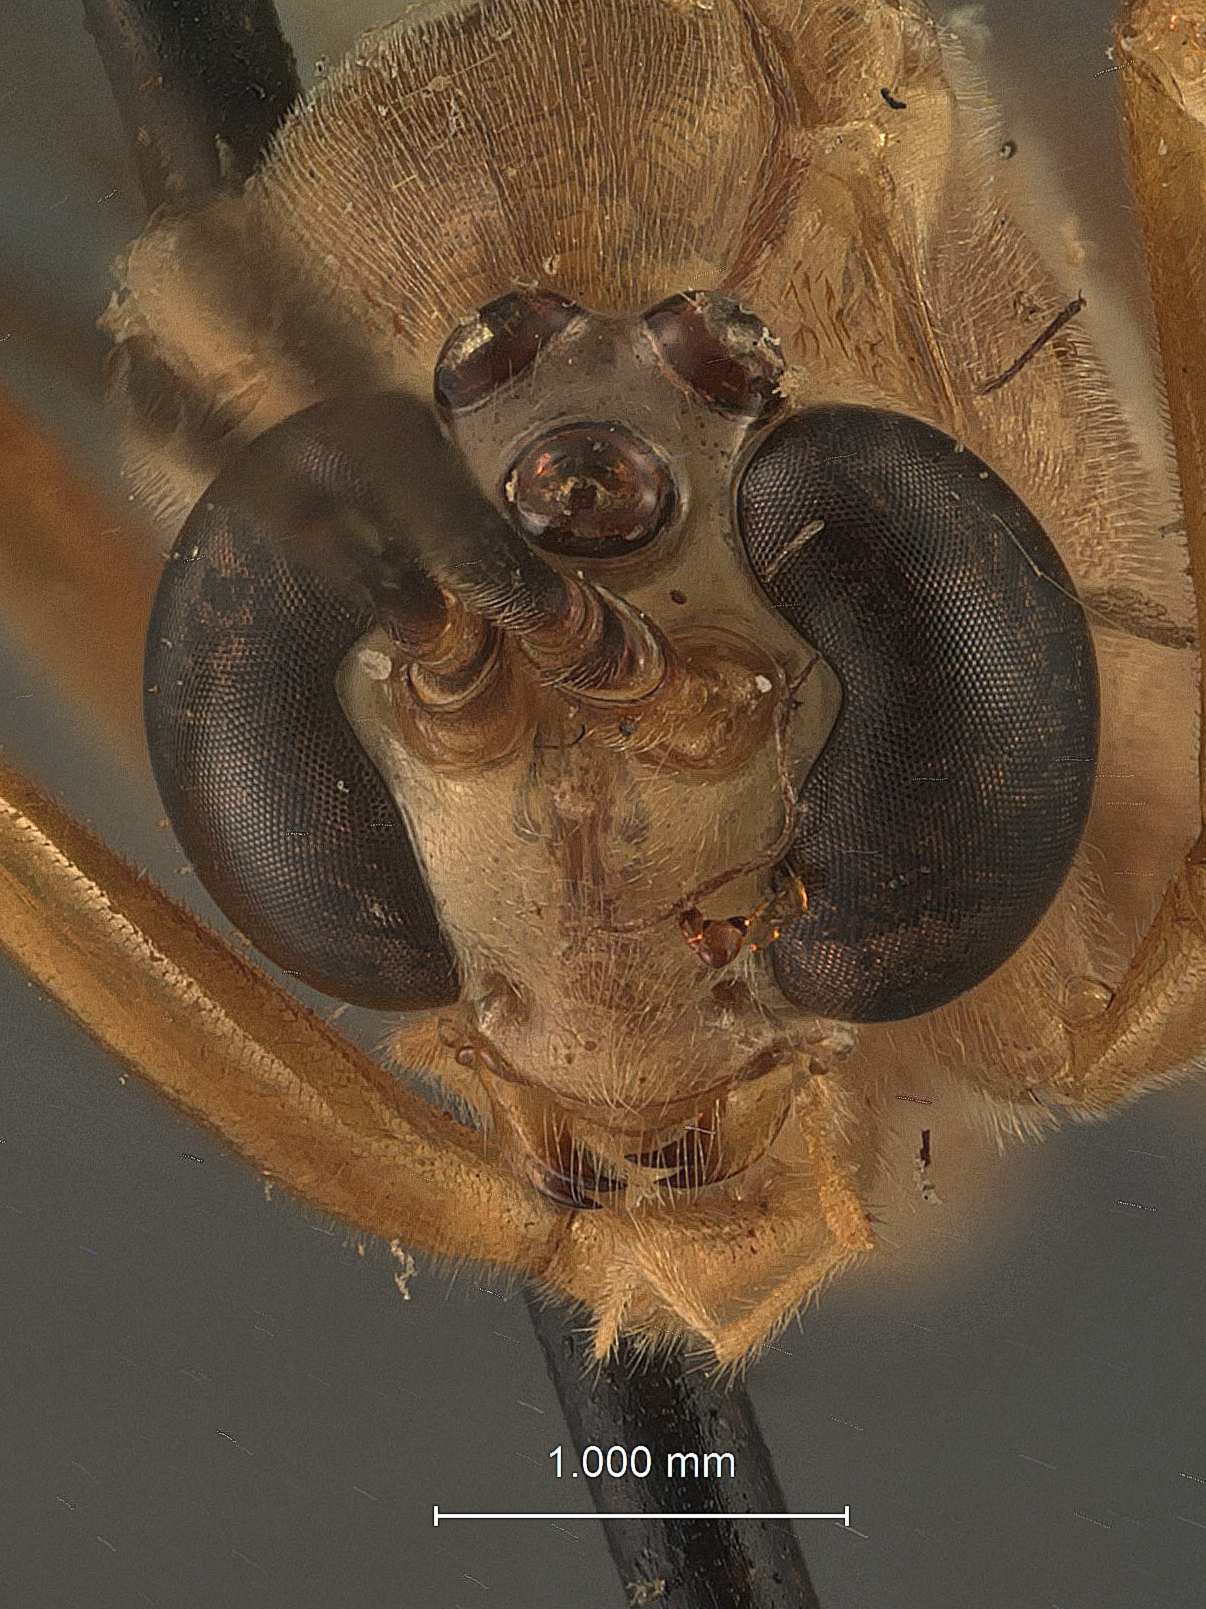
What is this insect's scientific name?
Enicospilus liris
